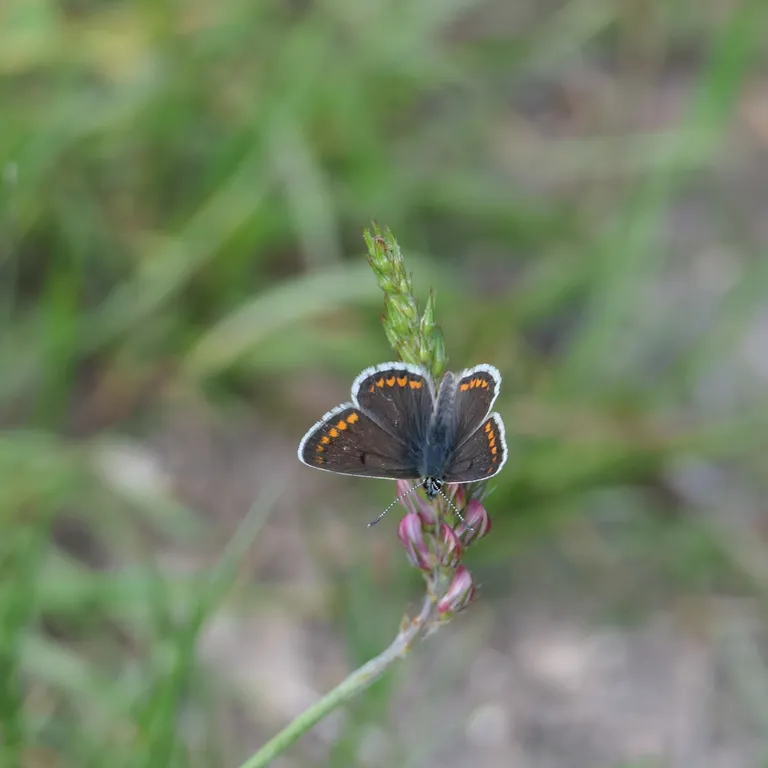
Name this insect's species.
Aricia agestis/artaxerxes
